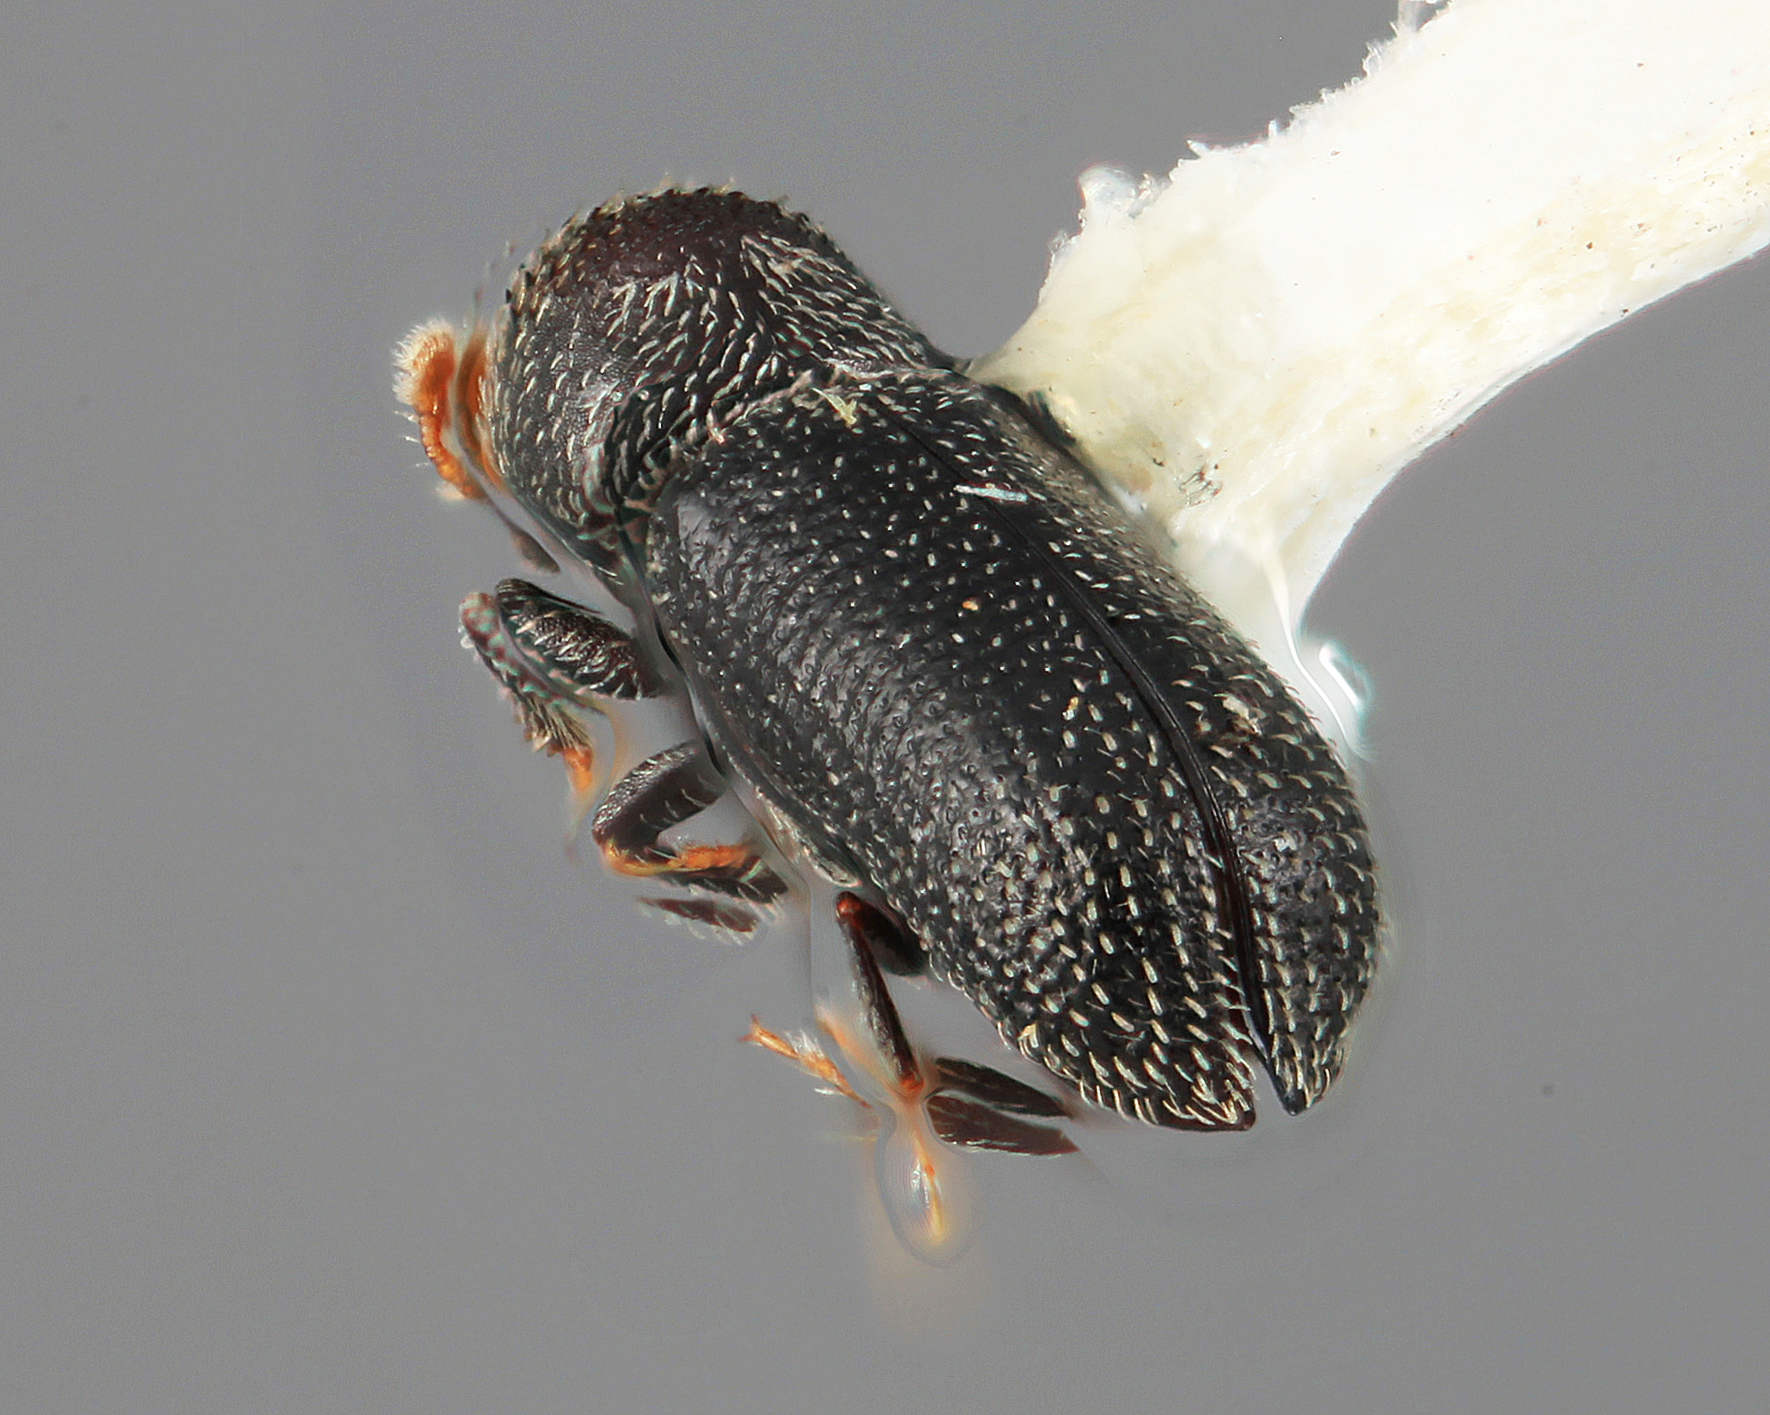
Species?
Micracisella nitidula (also Micracis nitidula)
